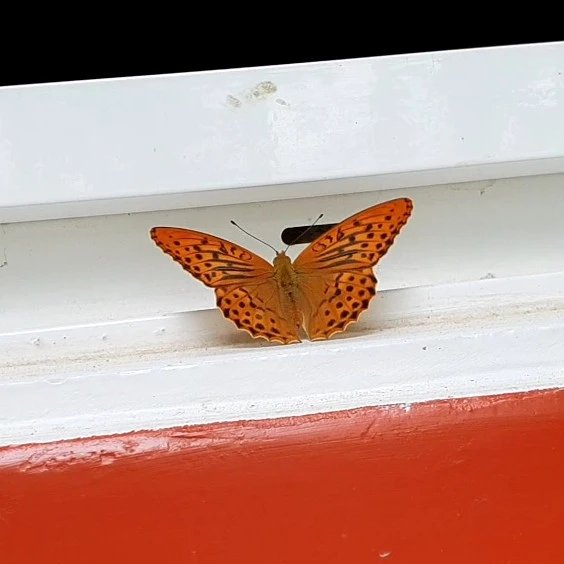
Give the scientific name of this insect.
Argynnis paphia
